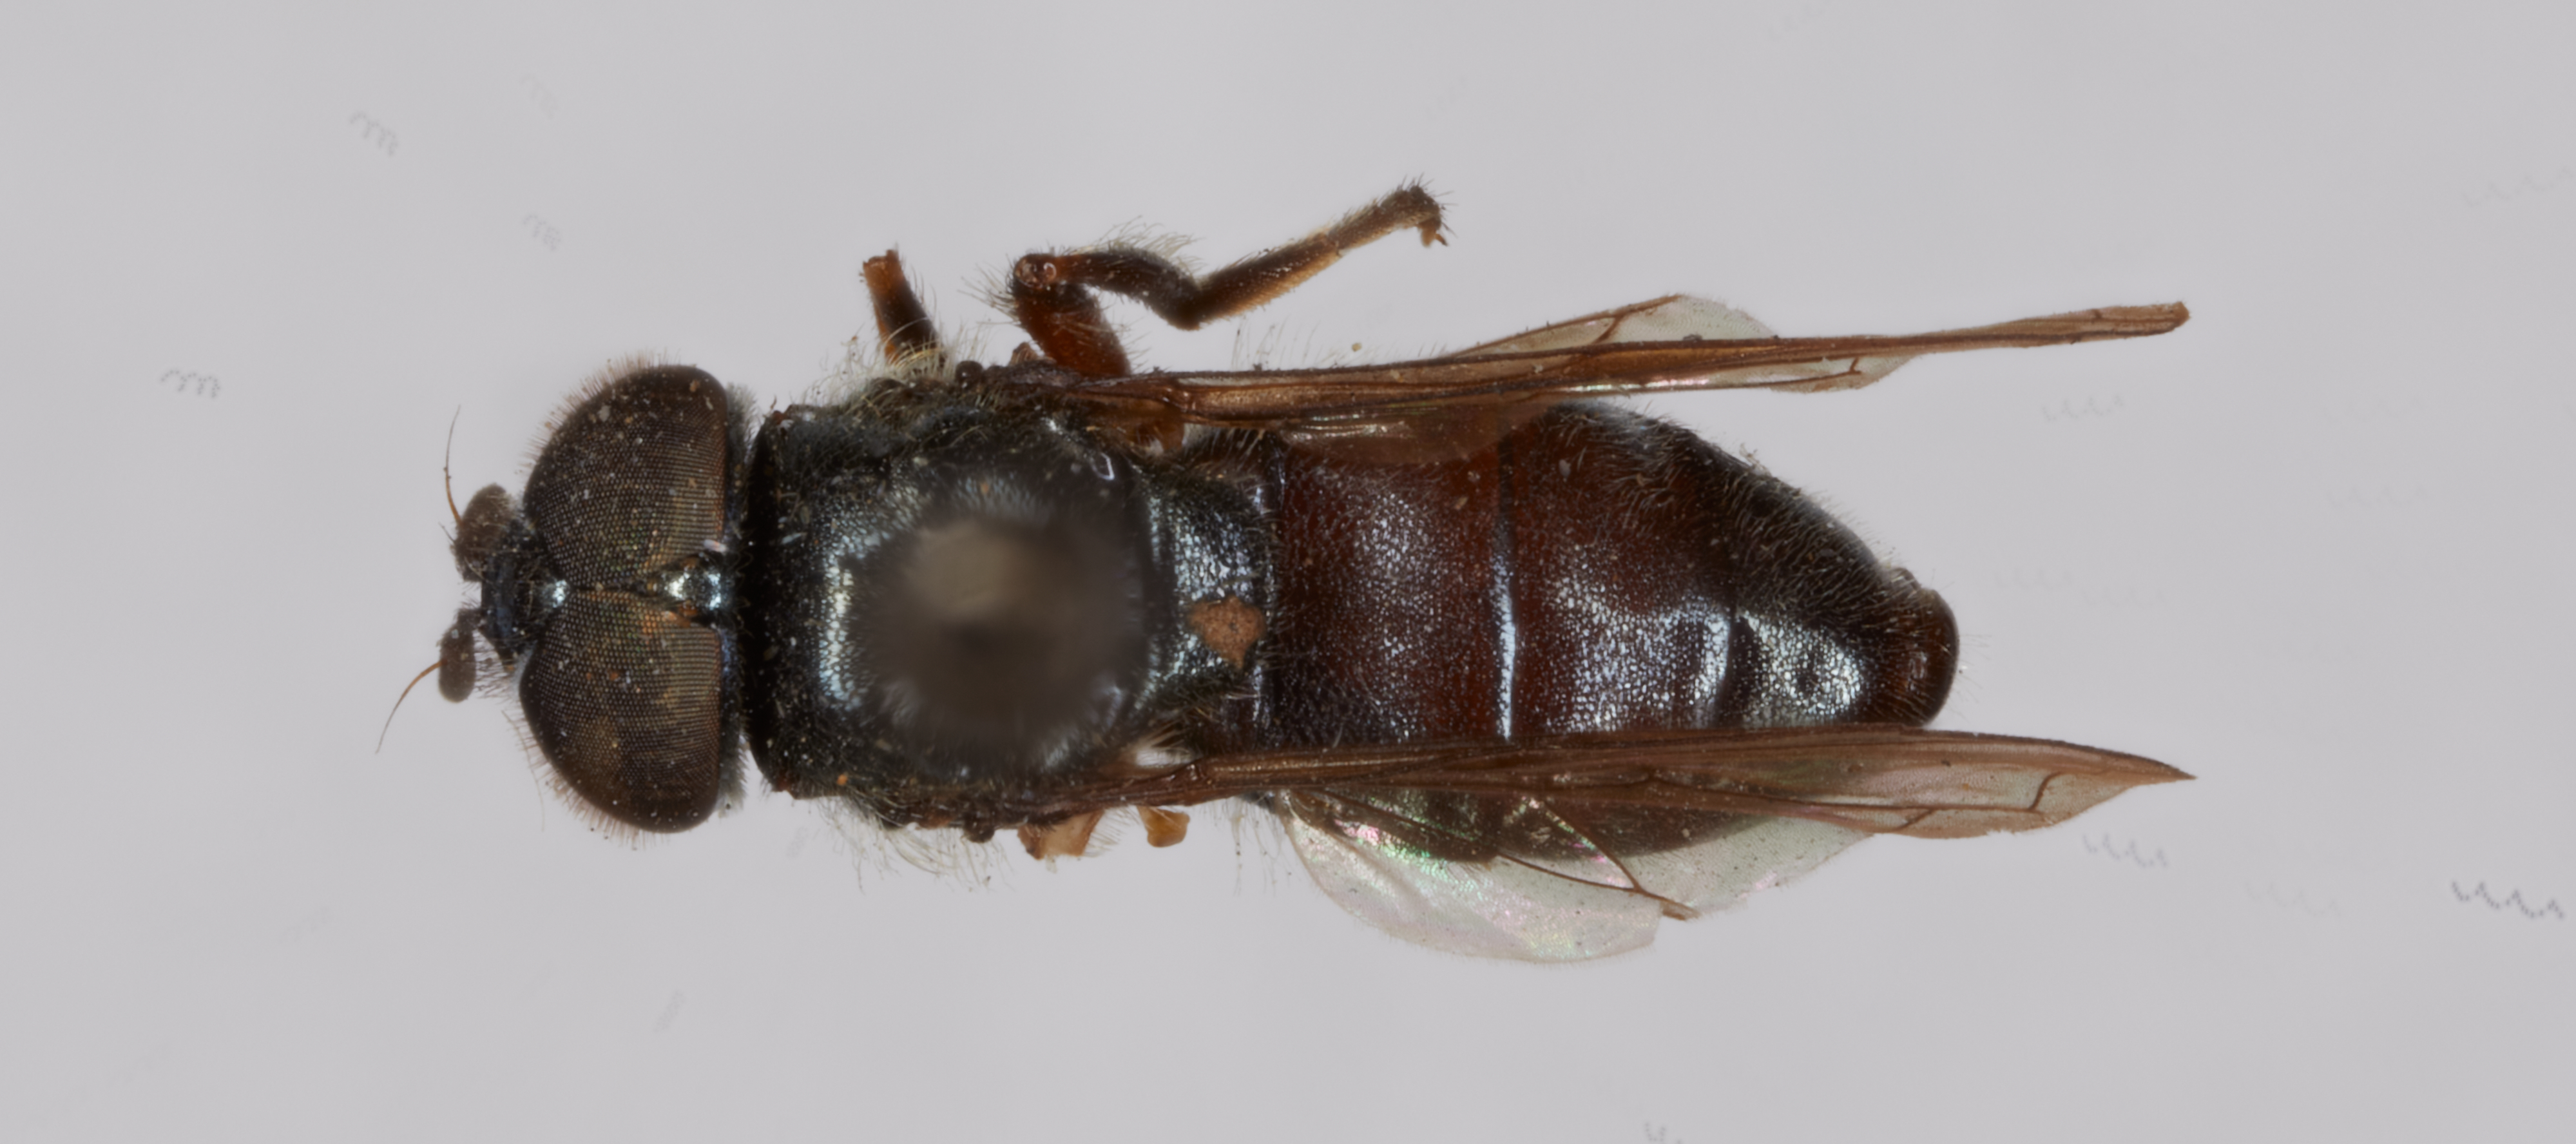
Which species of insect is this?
Pipizella nigritarsis
